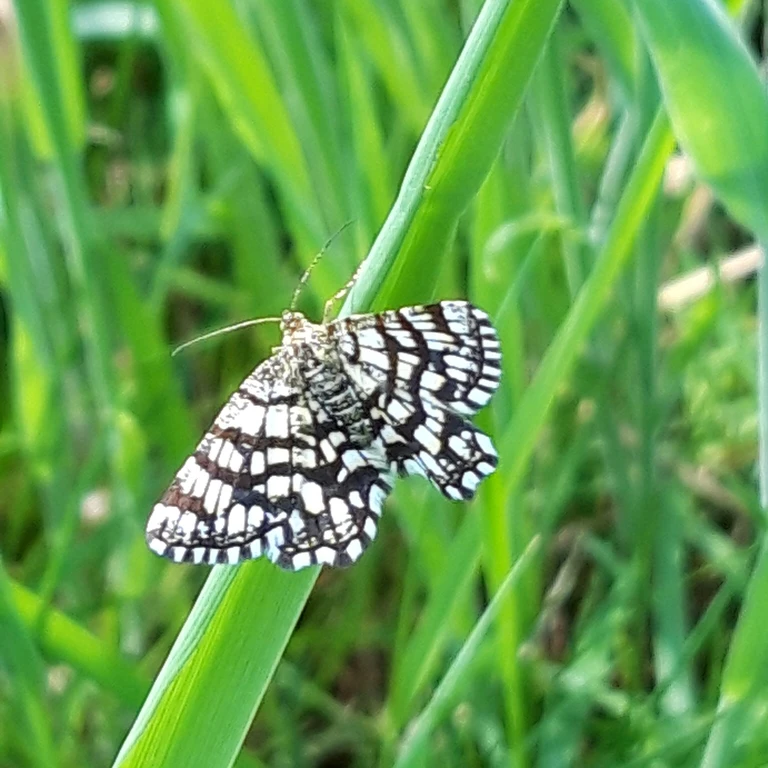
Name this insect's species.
Chiasmia clathrata
